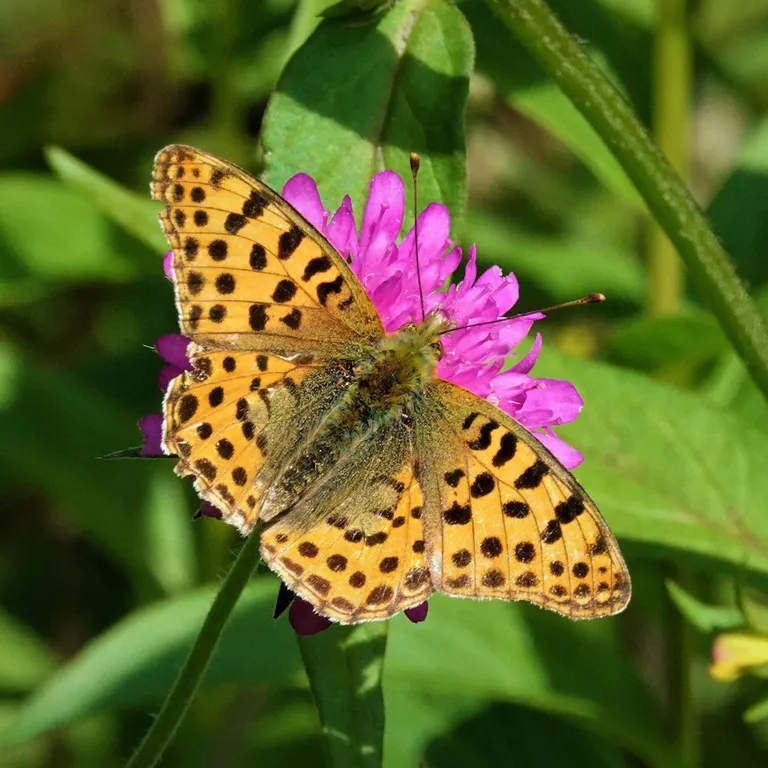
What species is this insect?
Issoria lathonia
